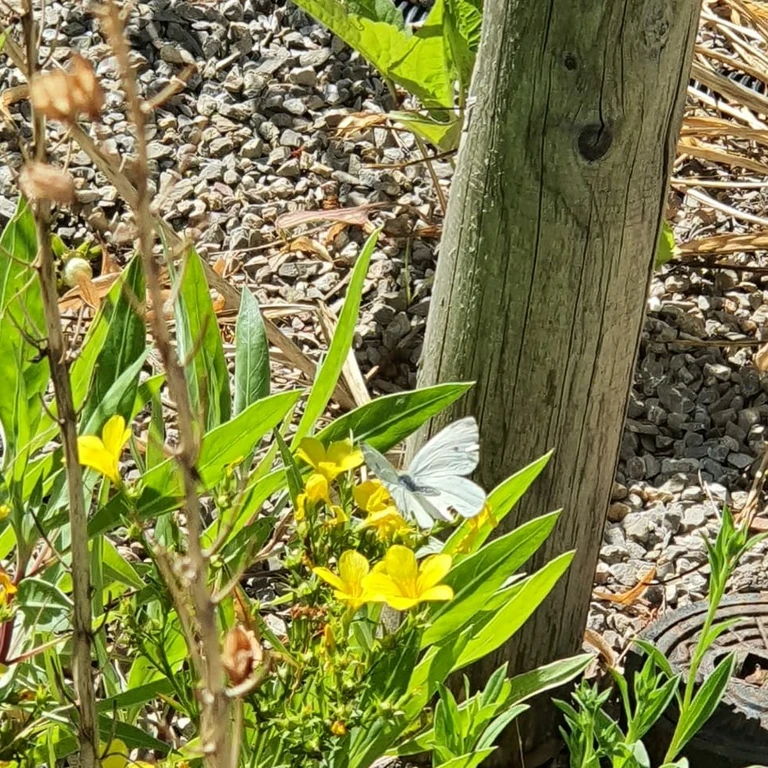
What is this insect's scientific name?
Pieris rapae
